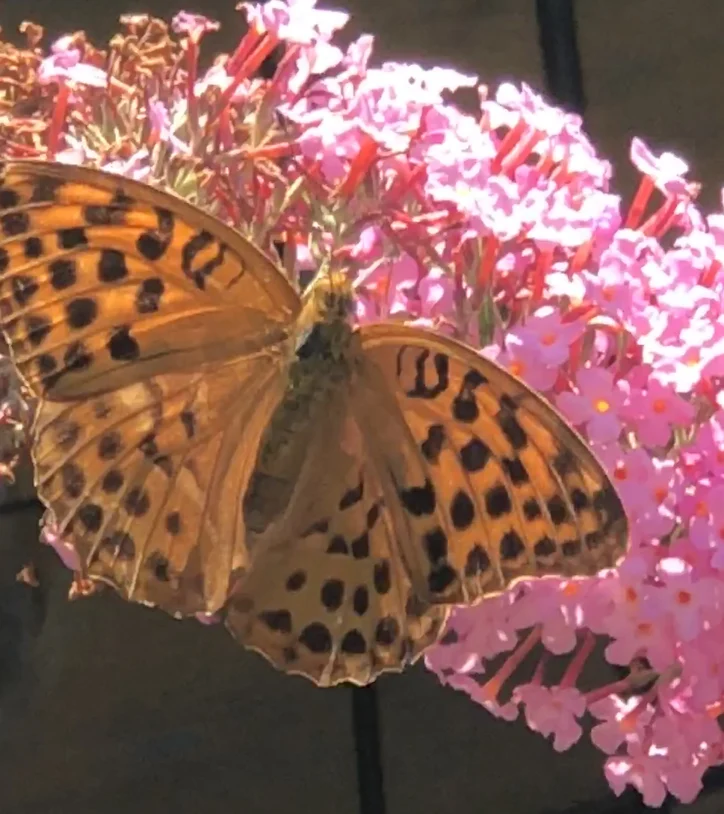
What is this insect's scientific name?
Argynnis paphia
